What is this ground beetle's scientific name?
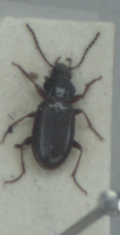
Pterostichus strenuus
